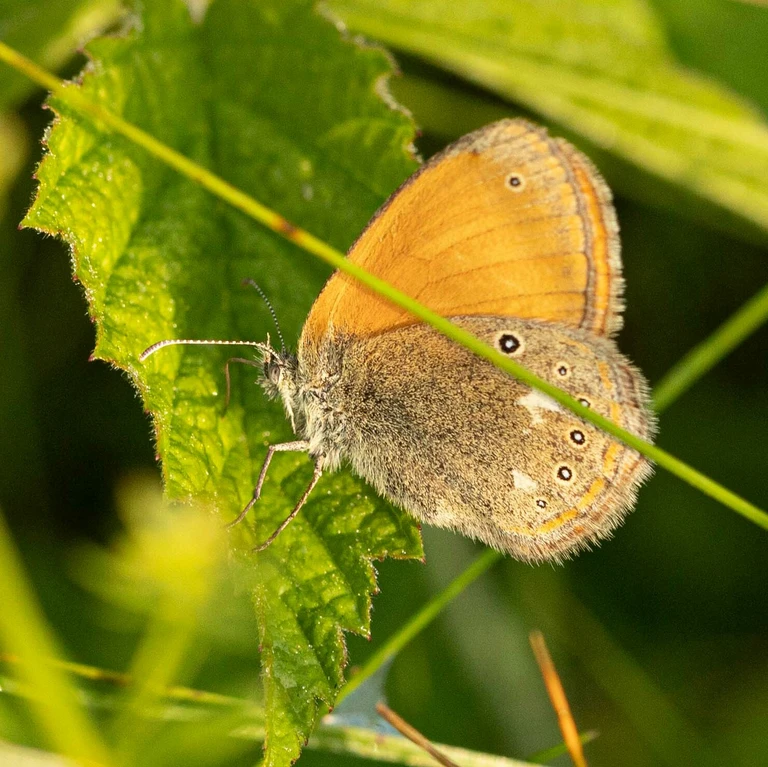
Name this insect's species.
Coenonympha glycerion (also Coenonympha iphis)
